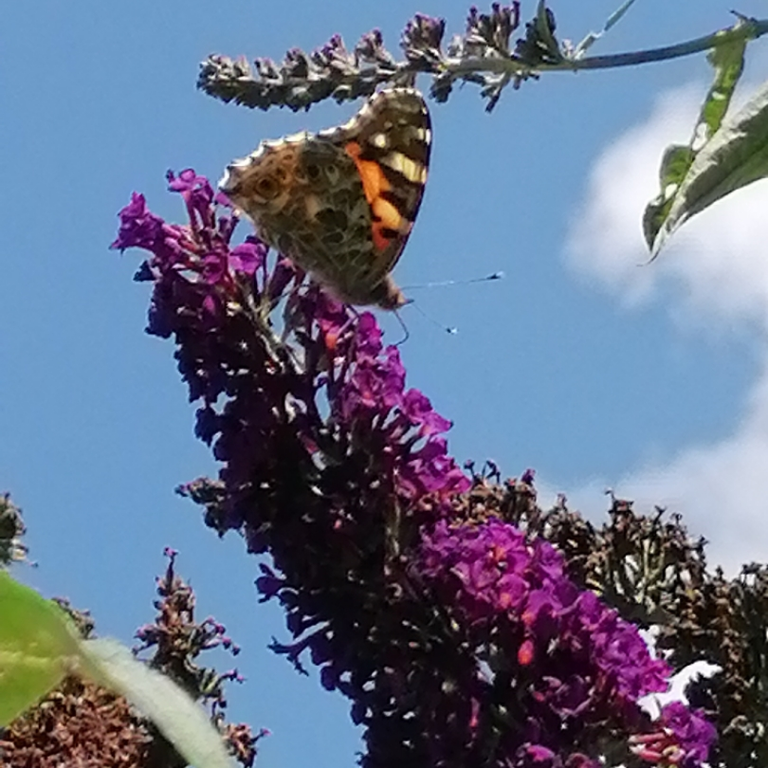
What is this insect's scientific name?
Vanessa cardui
